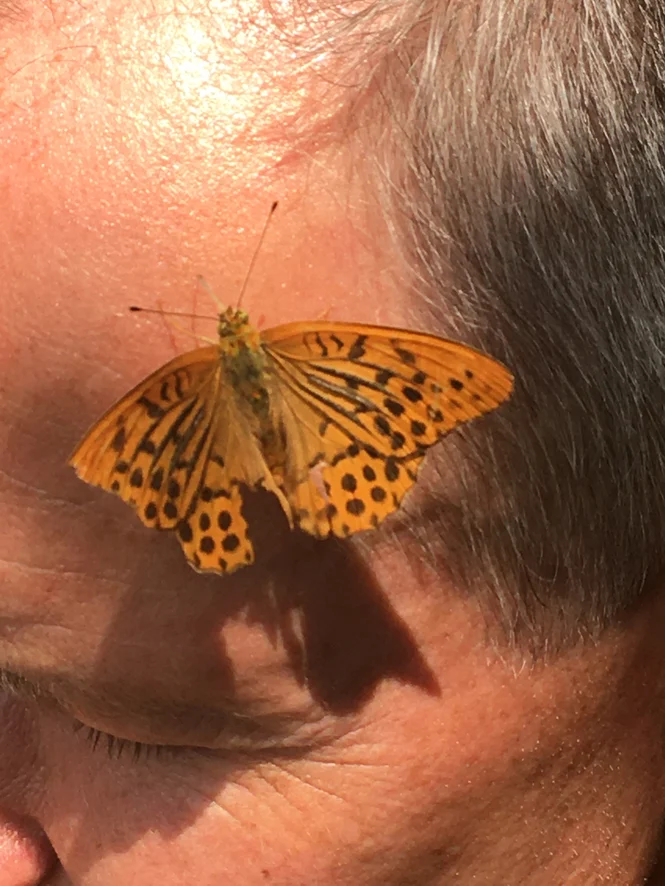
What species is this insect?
Argynnis paphia
